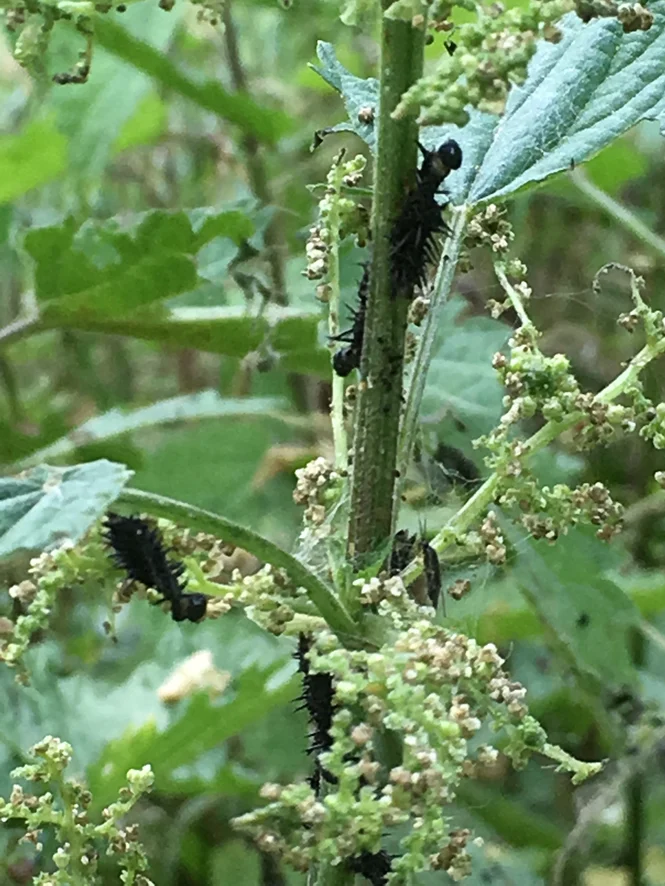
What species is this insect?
Aglais io
